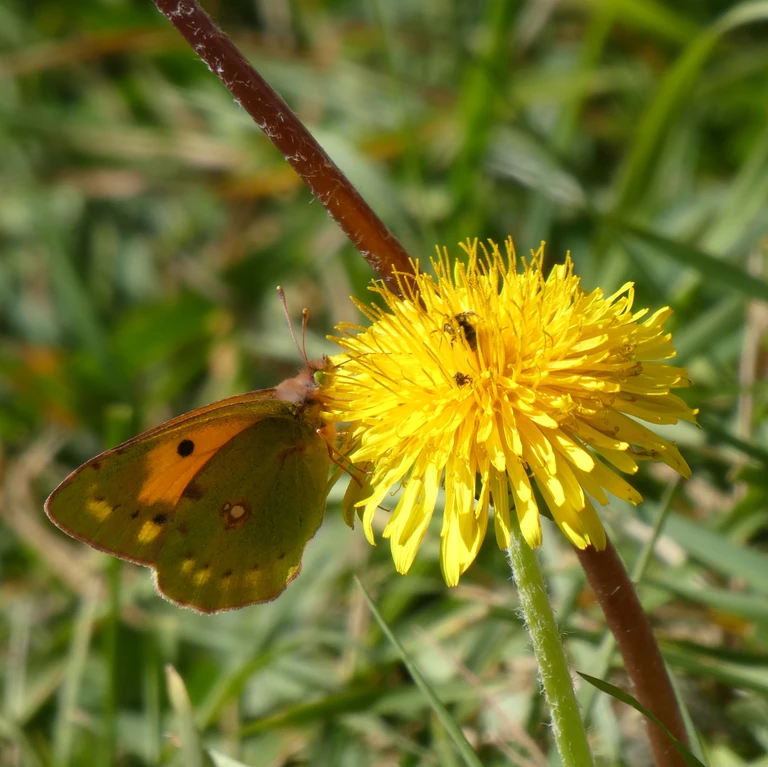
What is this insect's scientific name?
Colias croceus
